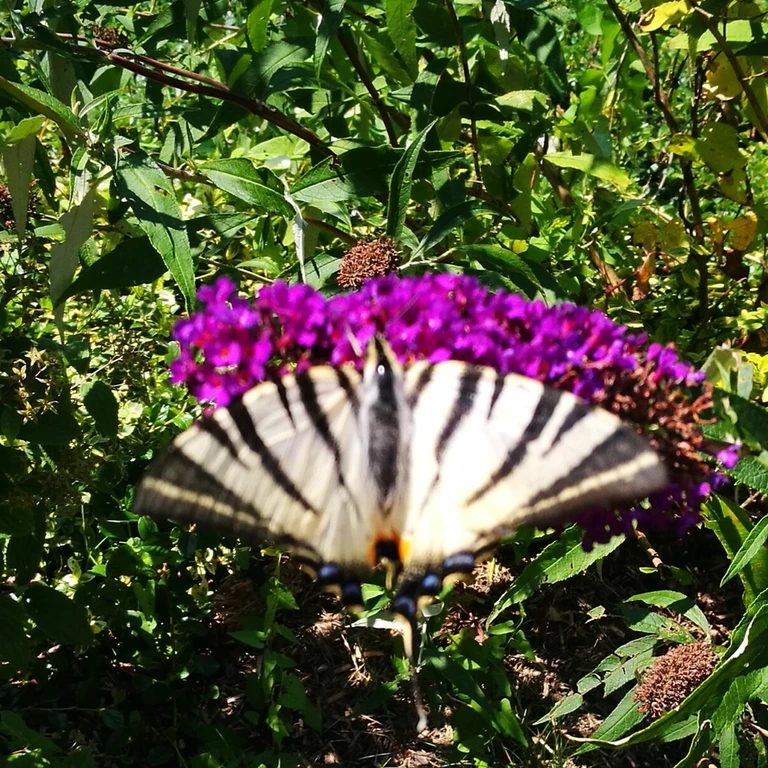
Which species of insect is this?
Iphiclides podalirius
